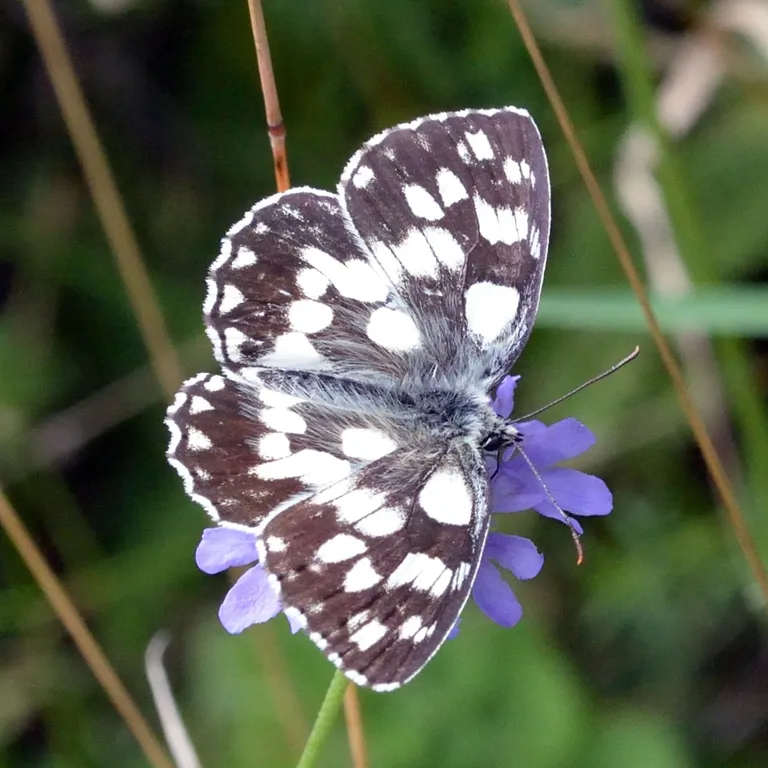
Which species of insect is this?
Melanargia galathea
